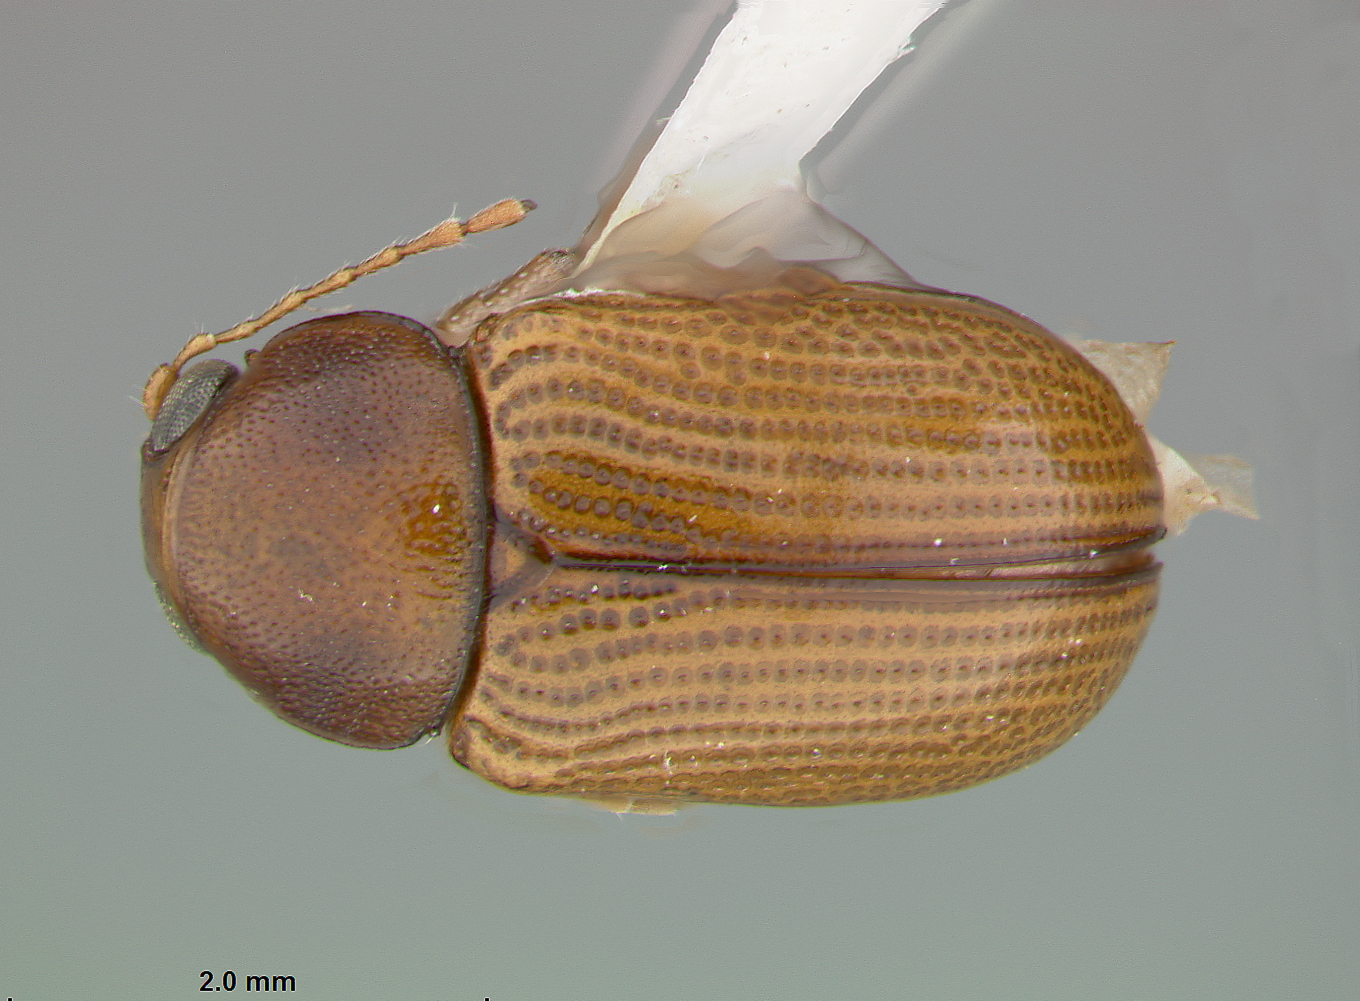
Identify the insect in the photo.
Metachroma californicum
